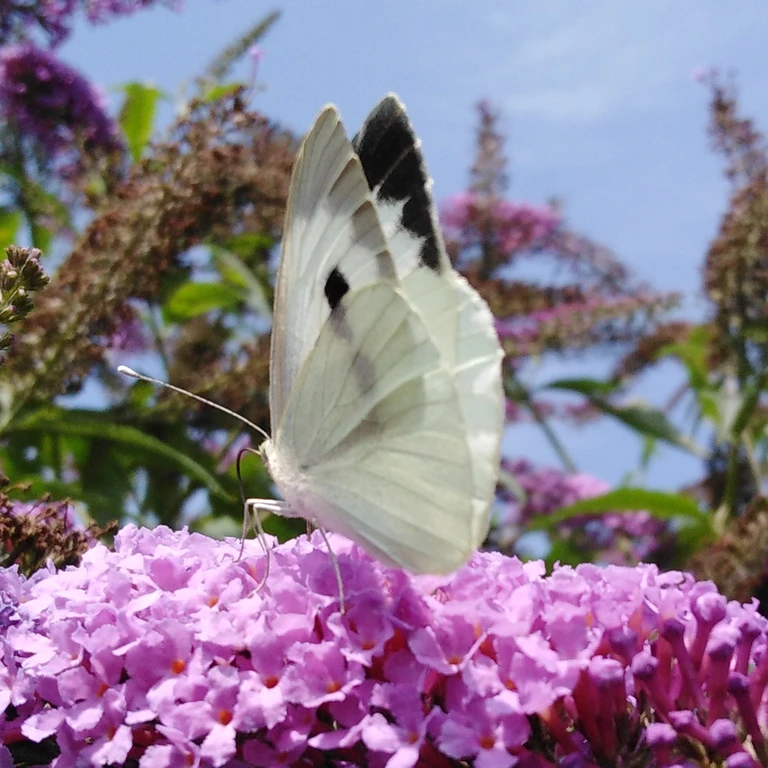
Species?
Pieris brassicae
